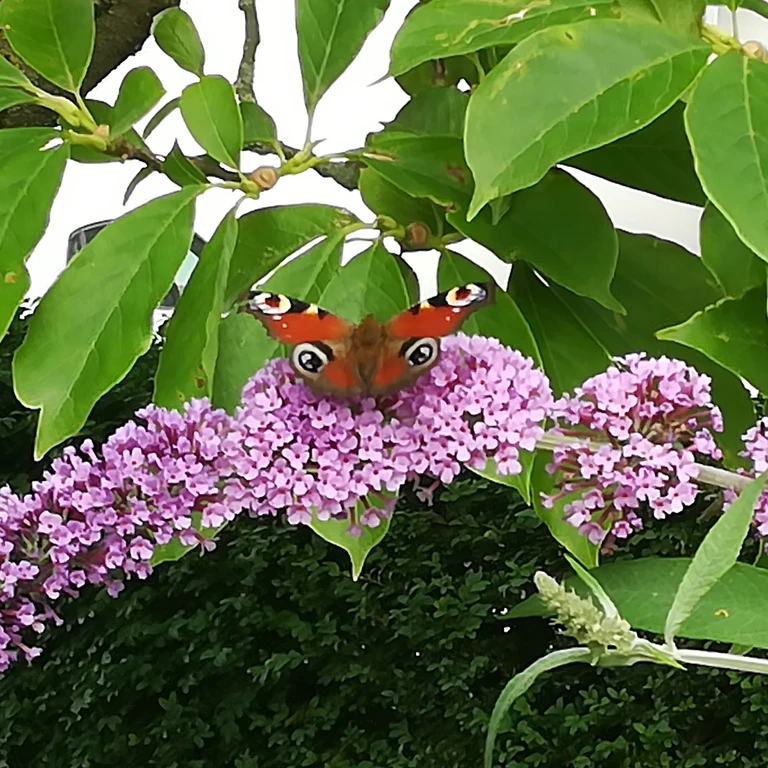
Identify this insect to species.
Aglais io
